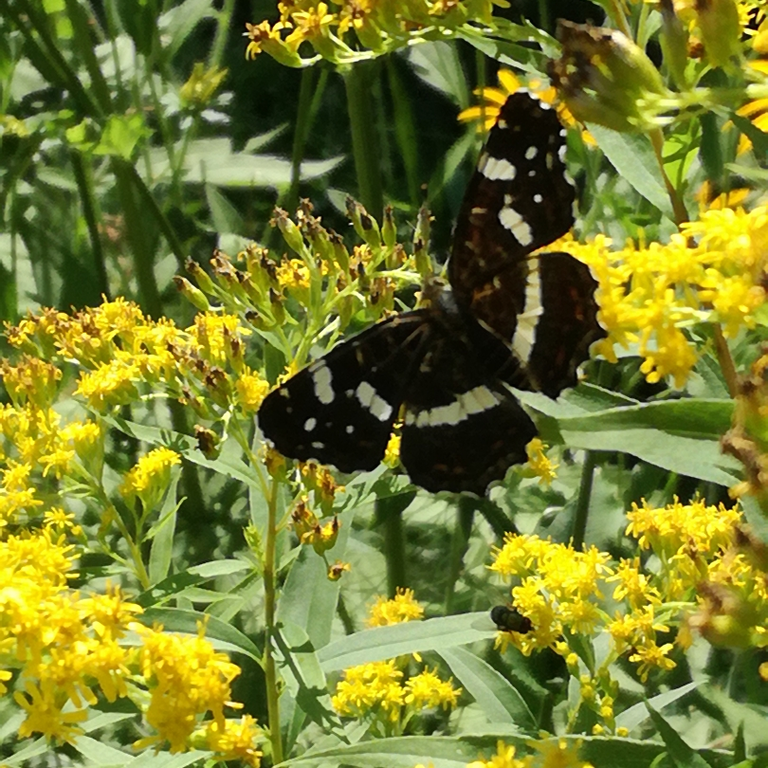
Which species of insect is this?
Araschnia levana
